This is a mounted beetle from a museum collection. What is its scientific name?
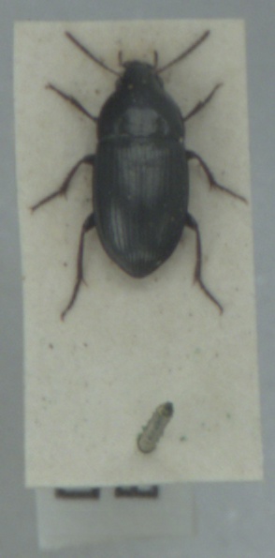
Amara curta
